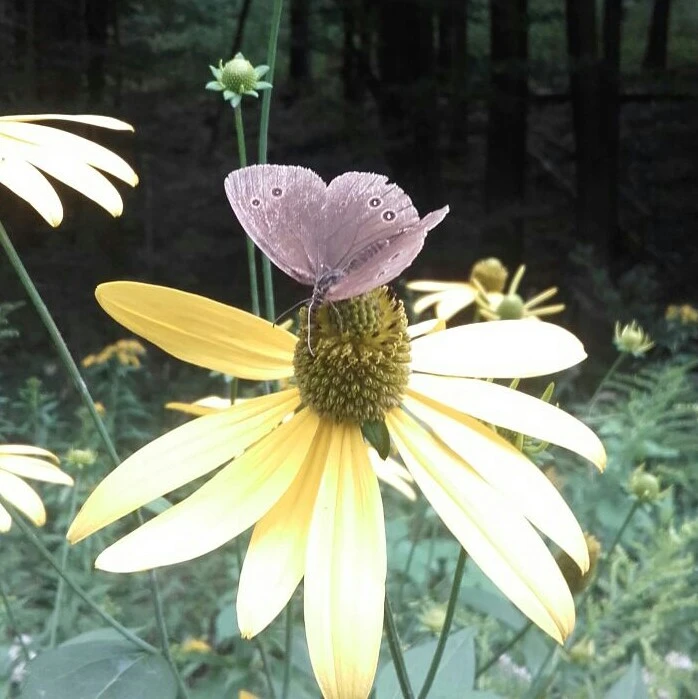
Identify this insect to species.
Aphantopus hyperantus
